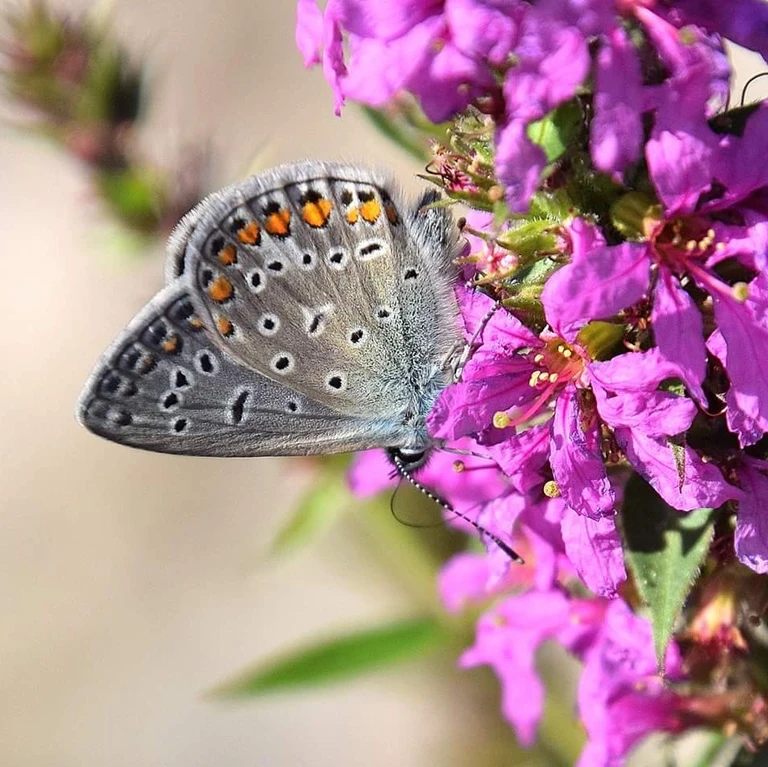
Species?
Polyommatus icarus
